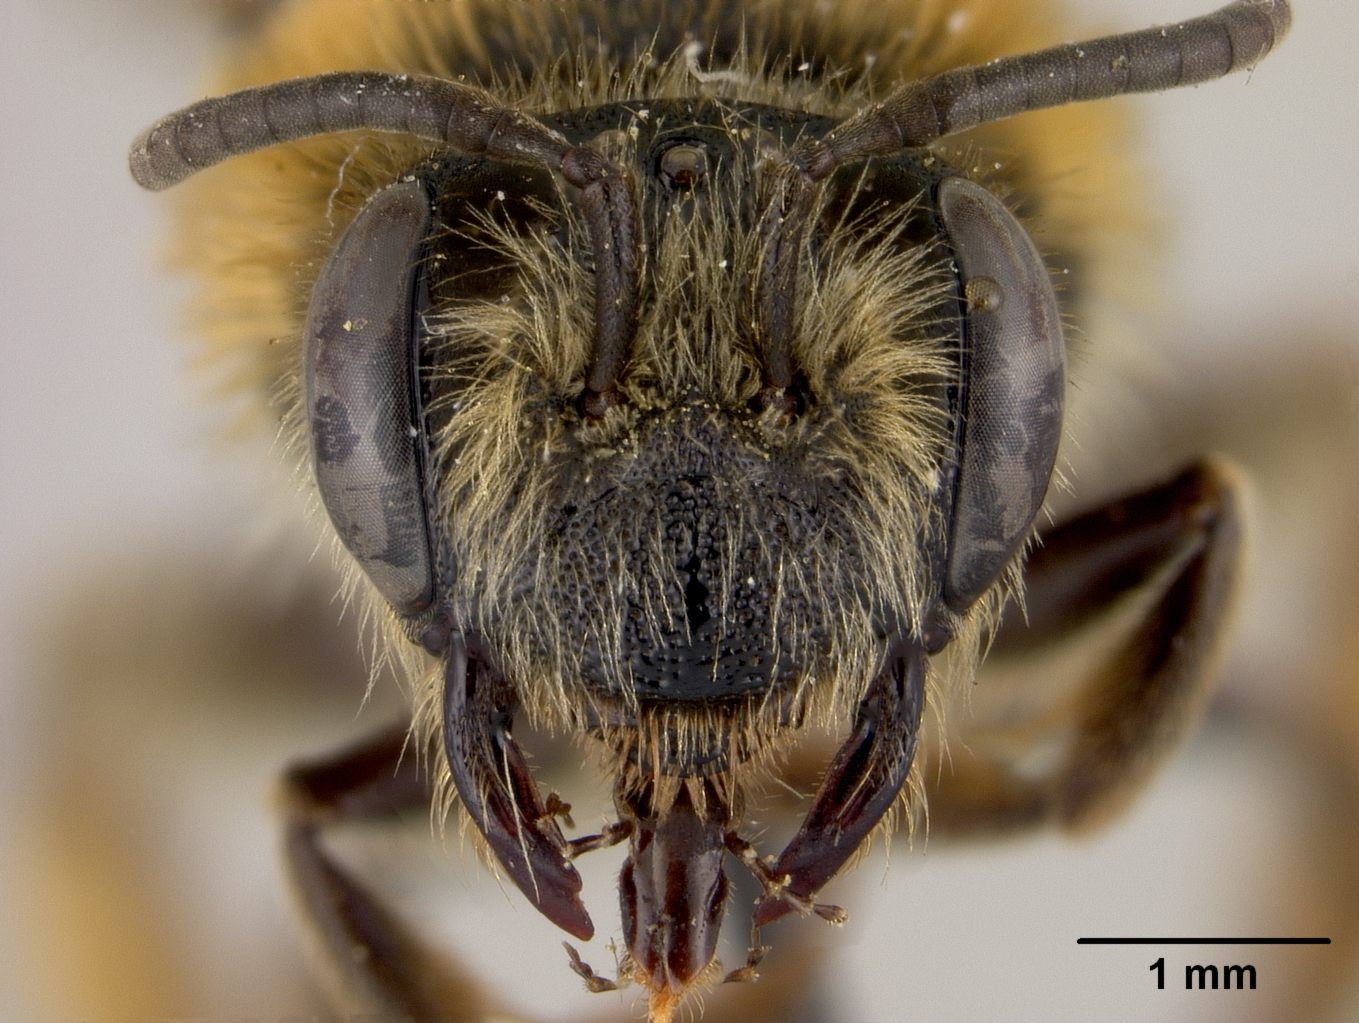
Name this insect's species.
Andrena californica
